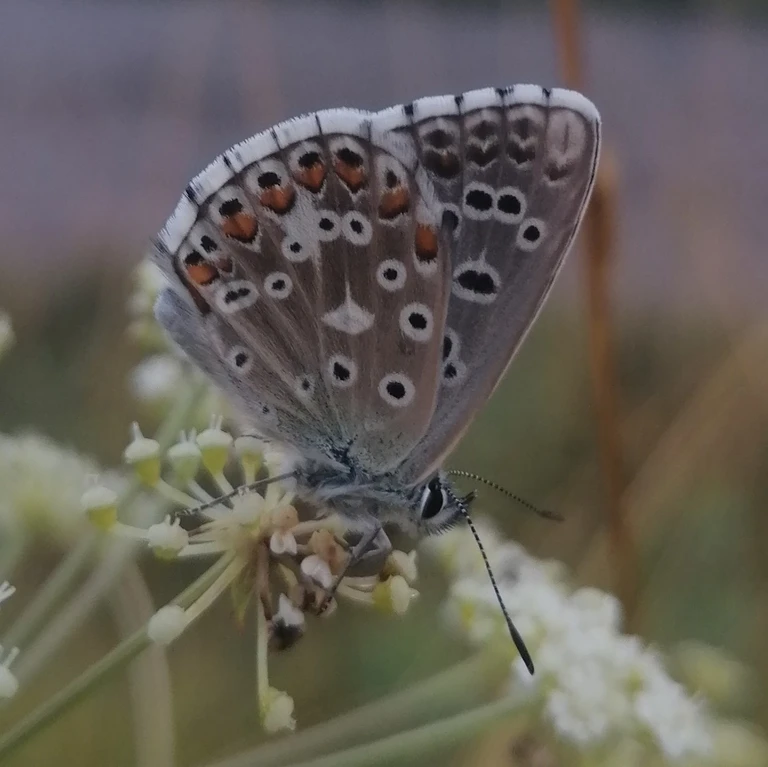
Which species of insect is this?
Lysandra bellargus
